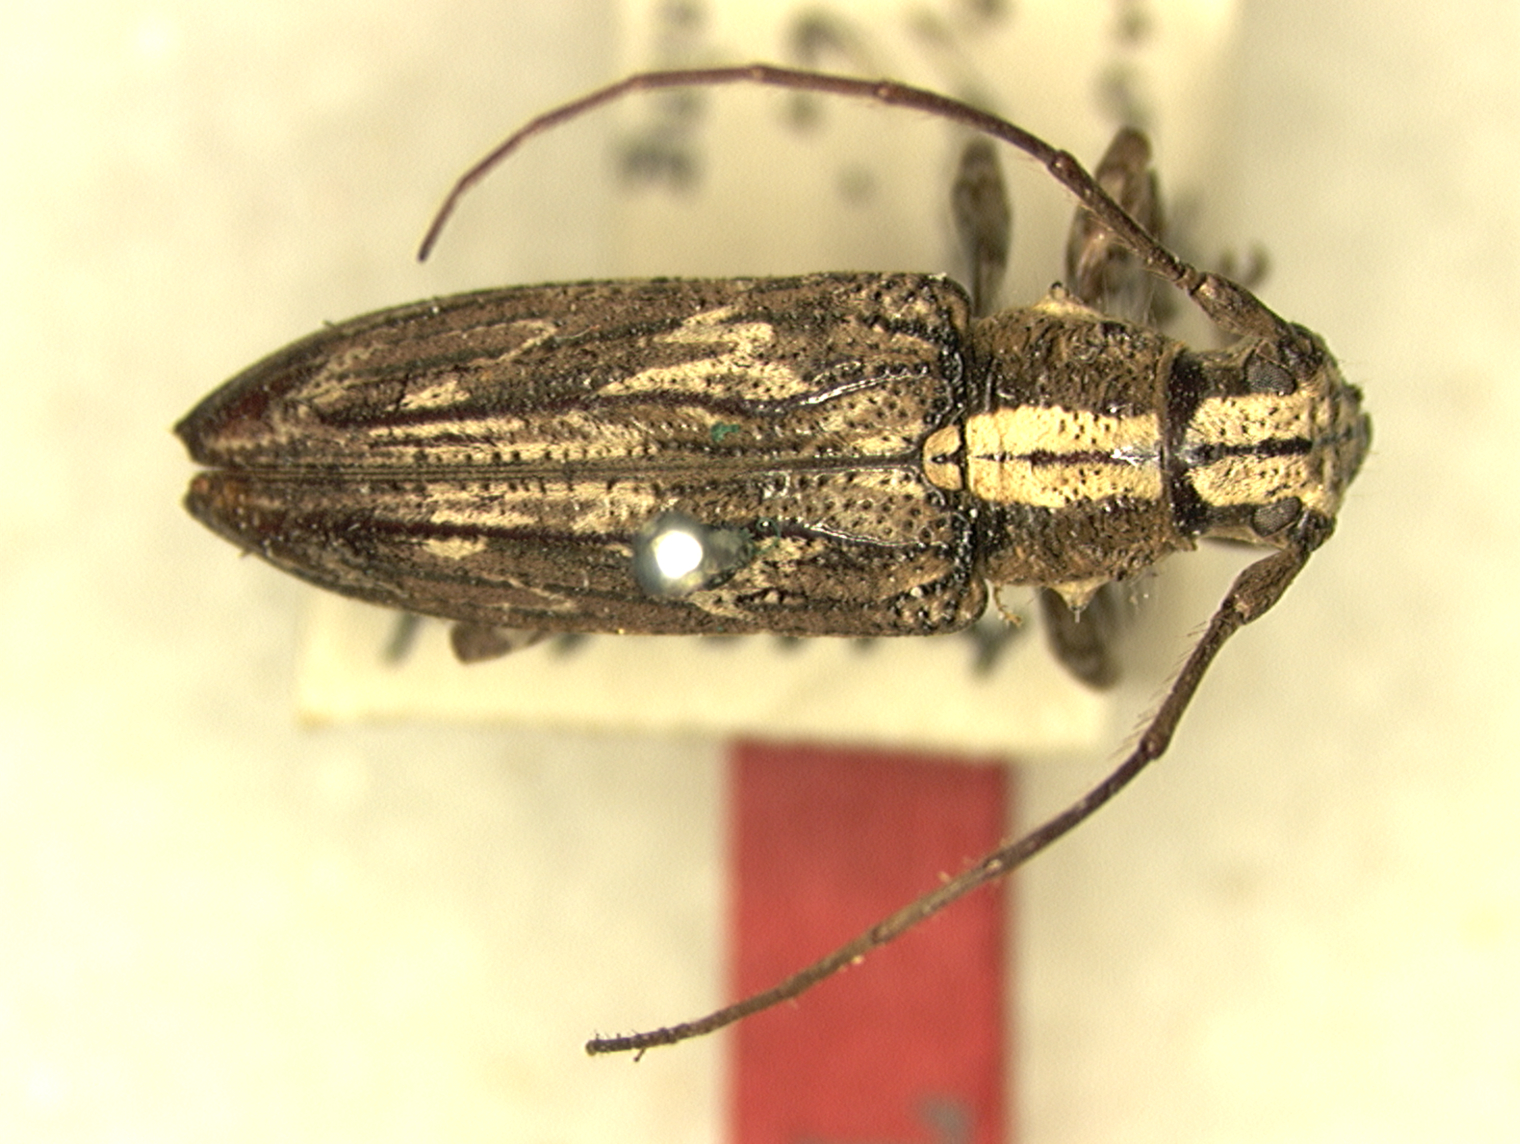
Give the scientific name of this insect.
Temnosternus grossepunctatus
